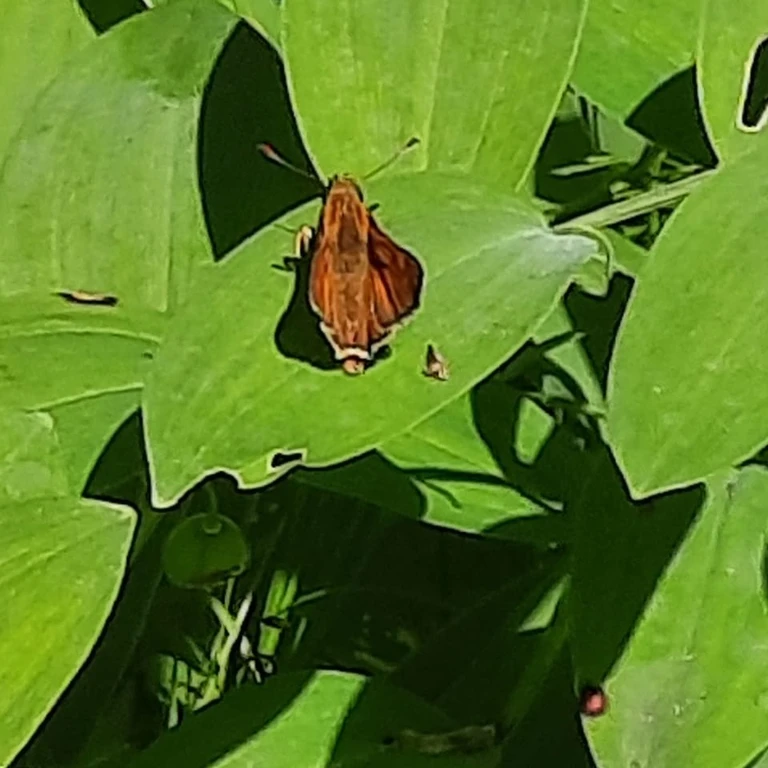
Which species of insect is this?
Ochlodes sylvanus (also Ochlodes venata)
